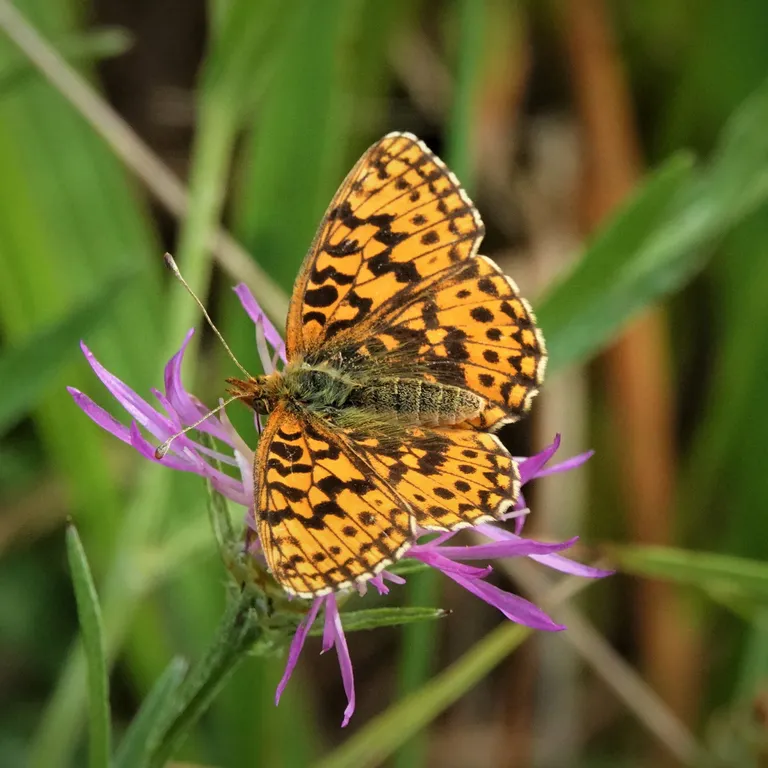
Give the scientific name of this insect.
Boloria dia
